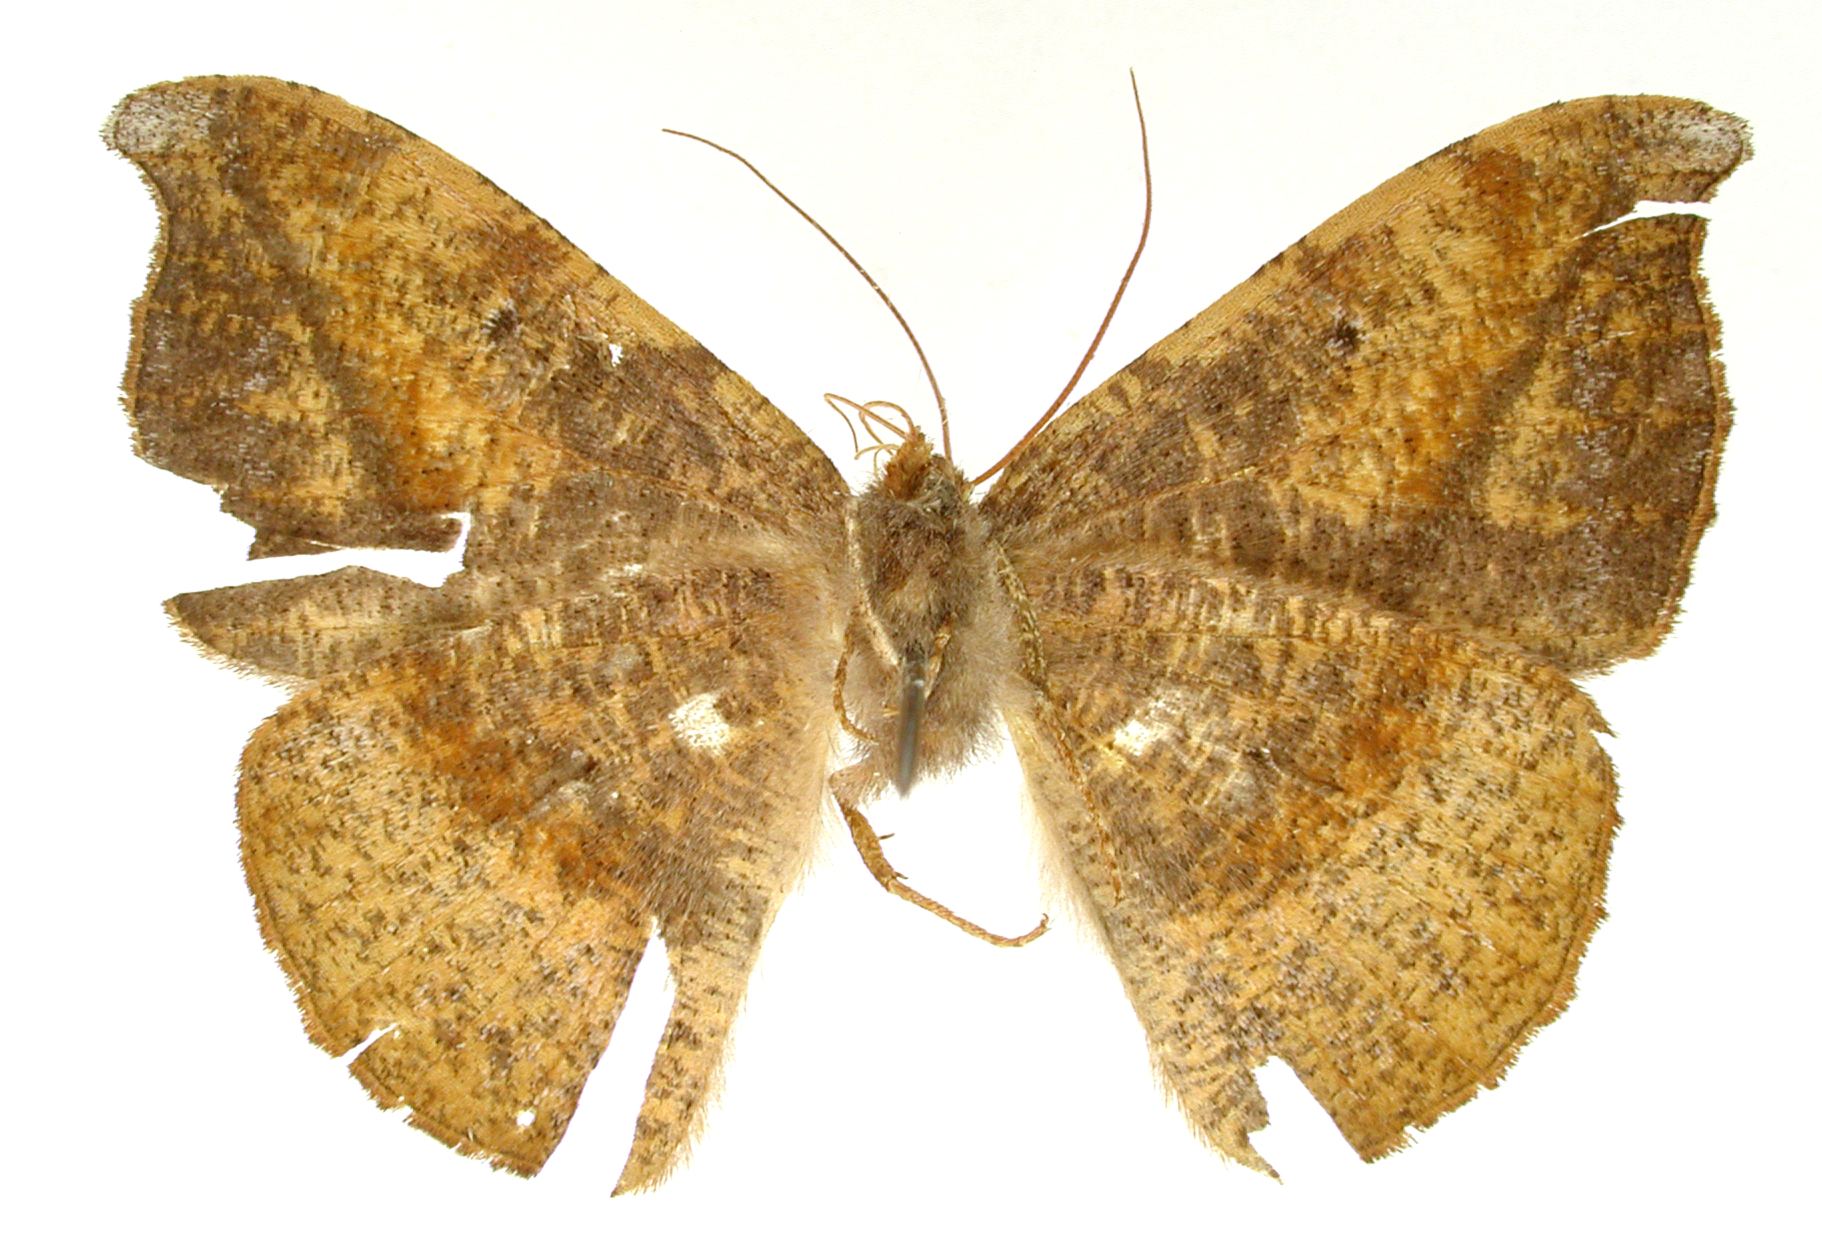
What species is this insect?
Microgonia subdensata
